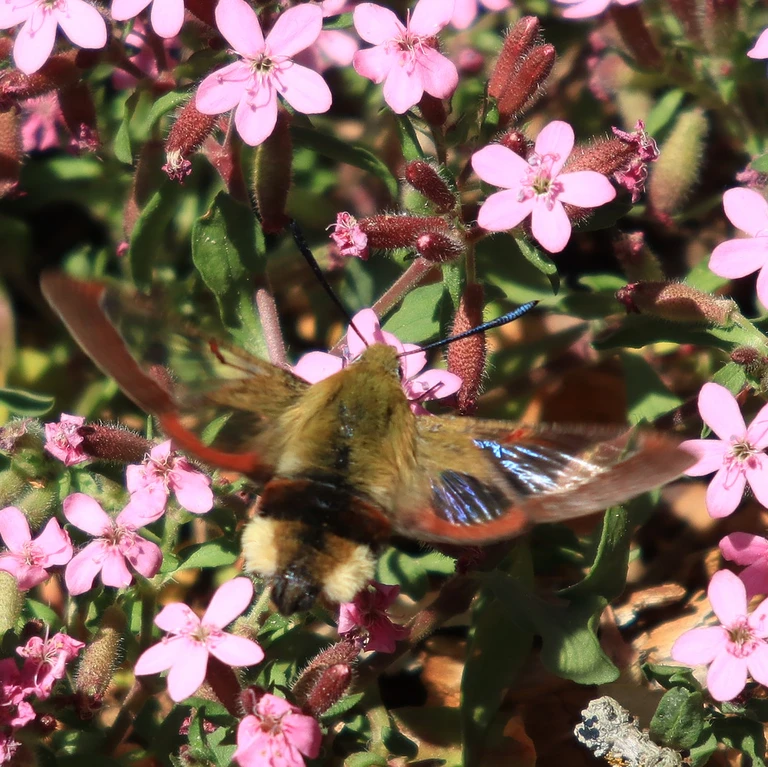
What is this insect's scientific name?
Hemaris fuciformis
